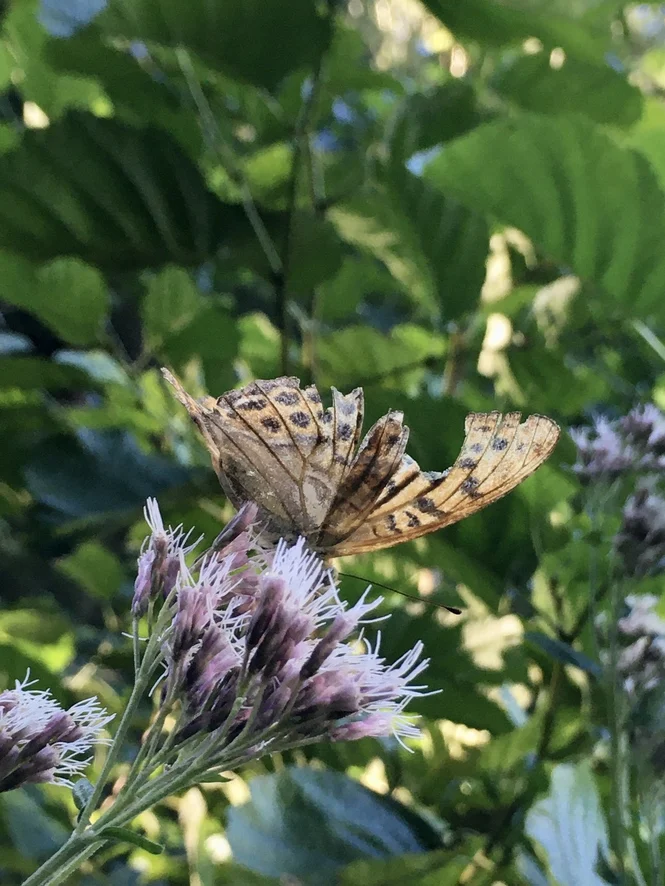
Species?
Argynnis paphia
